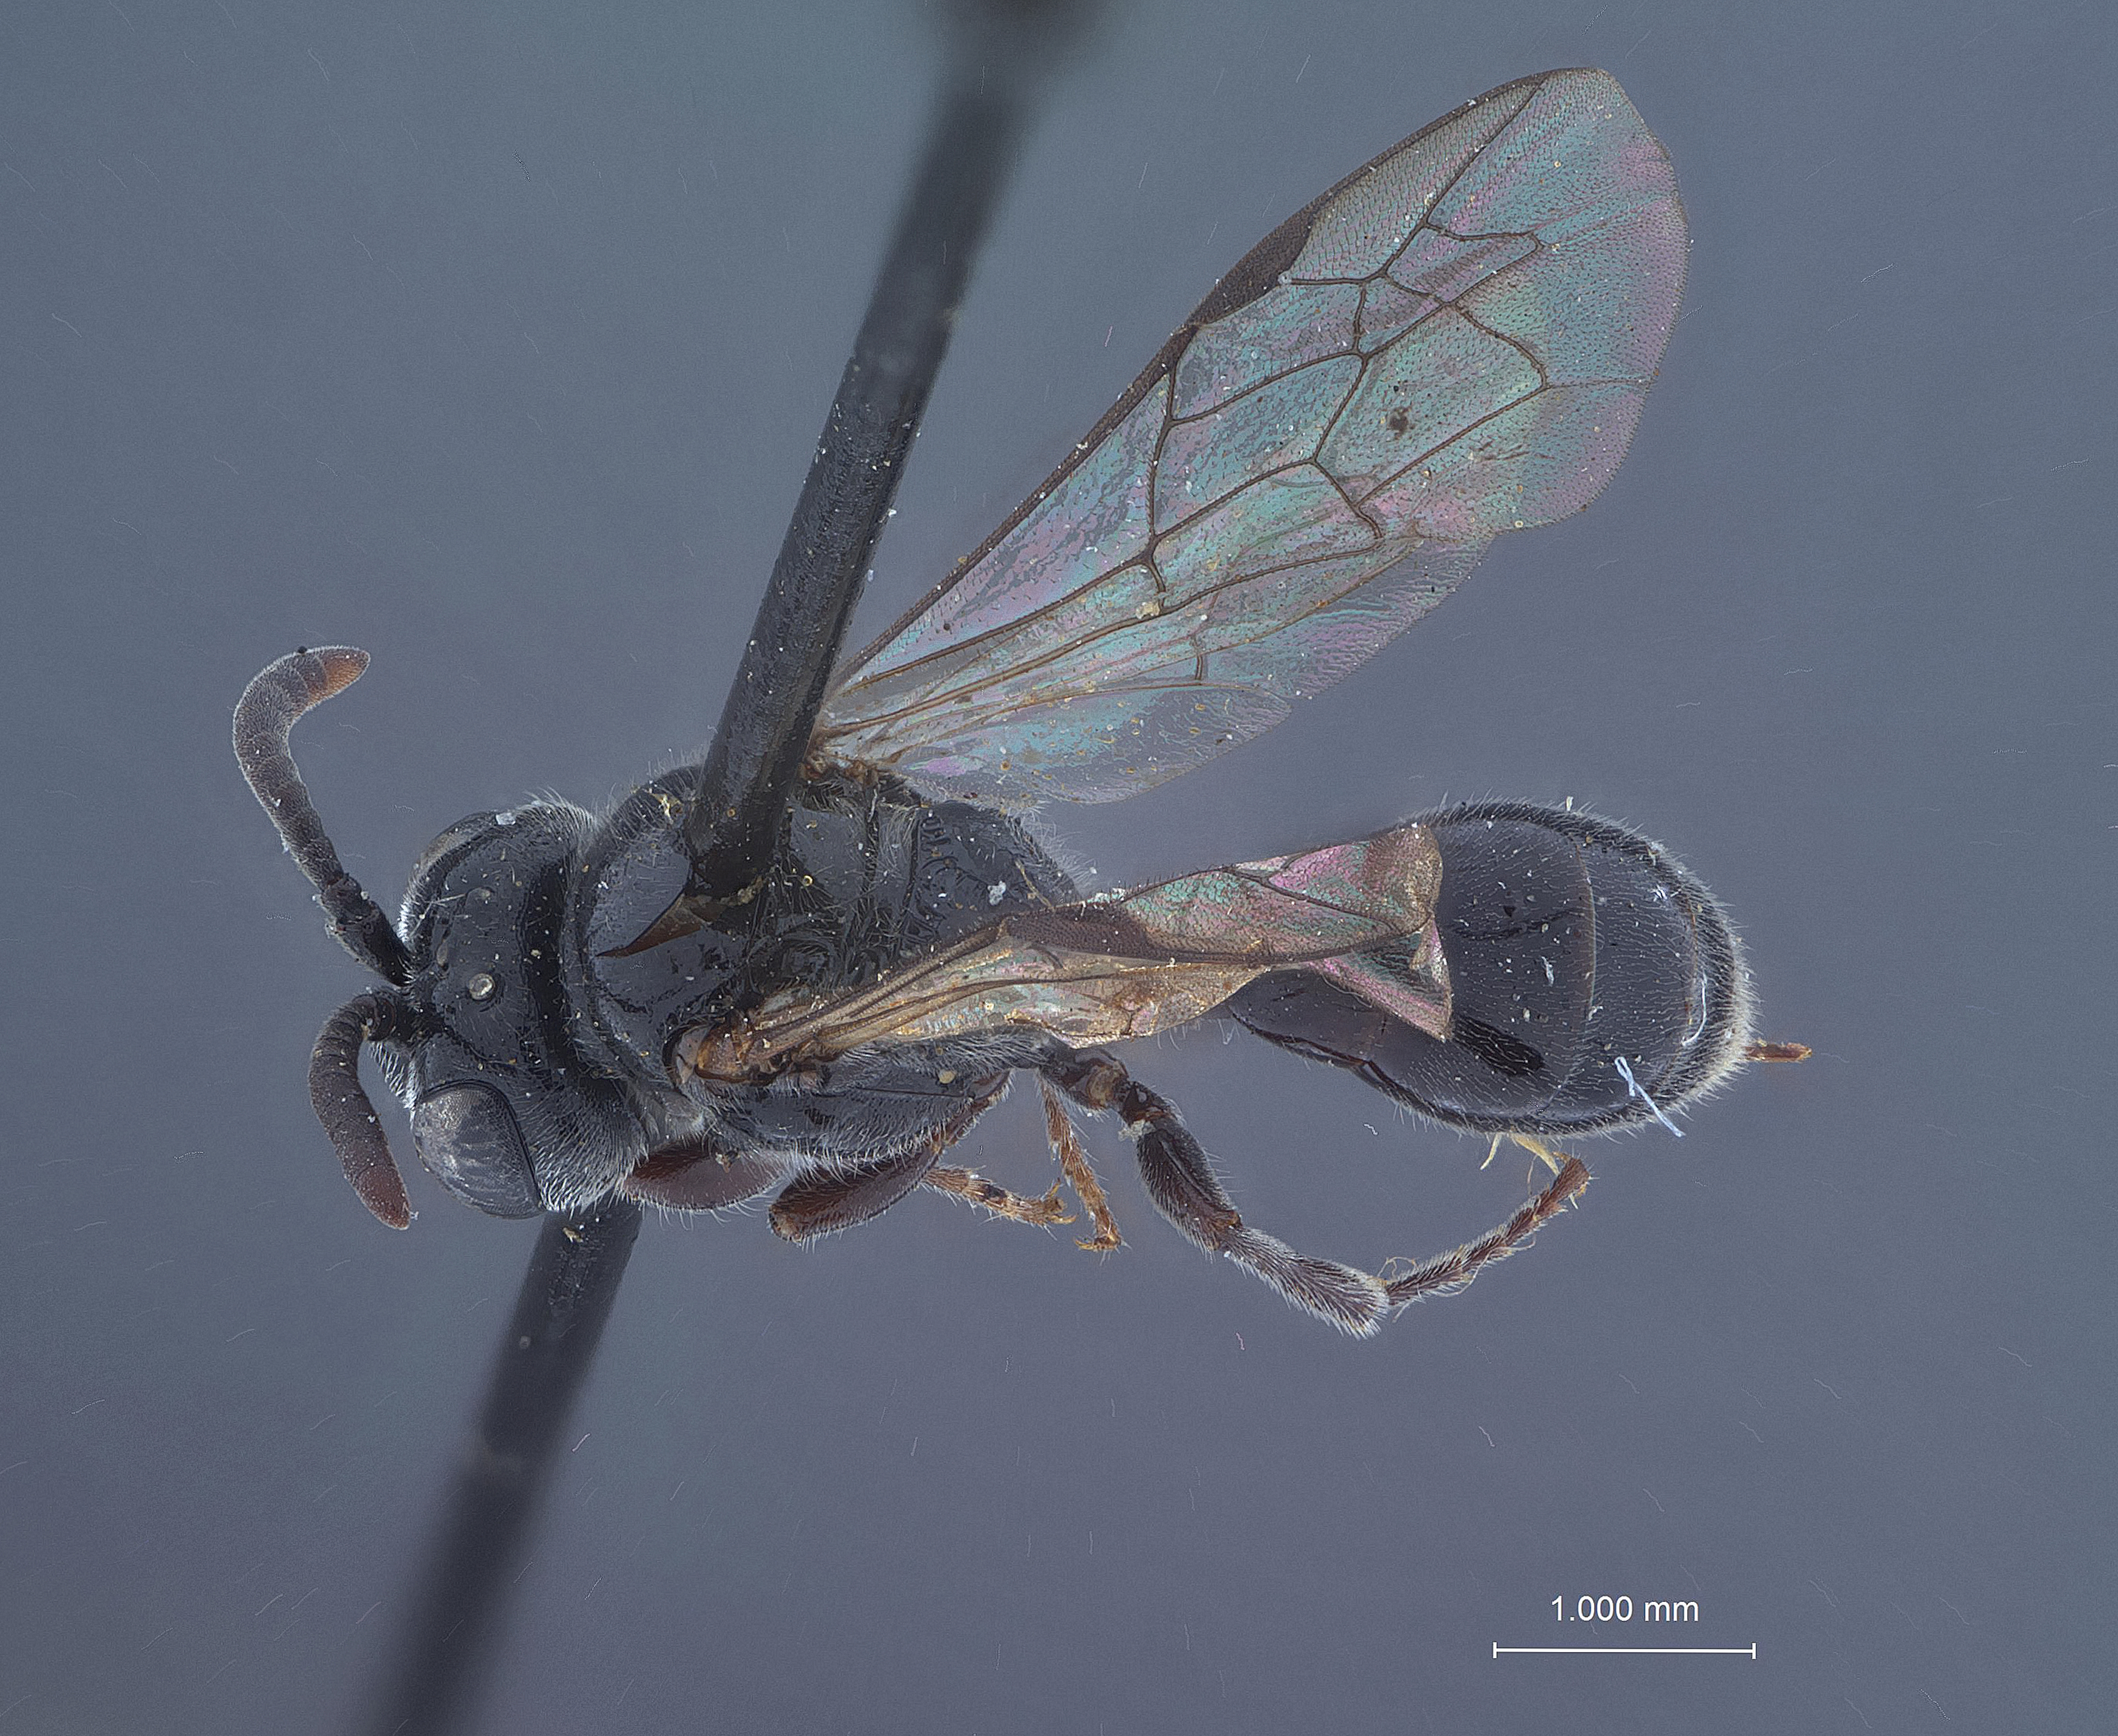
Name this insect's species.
Diodontus occidentalis
